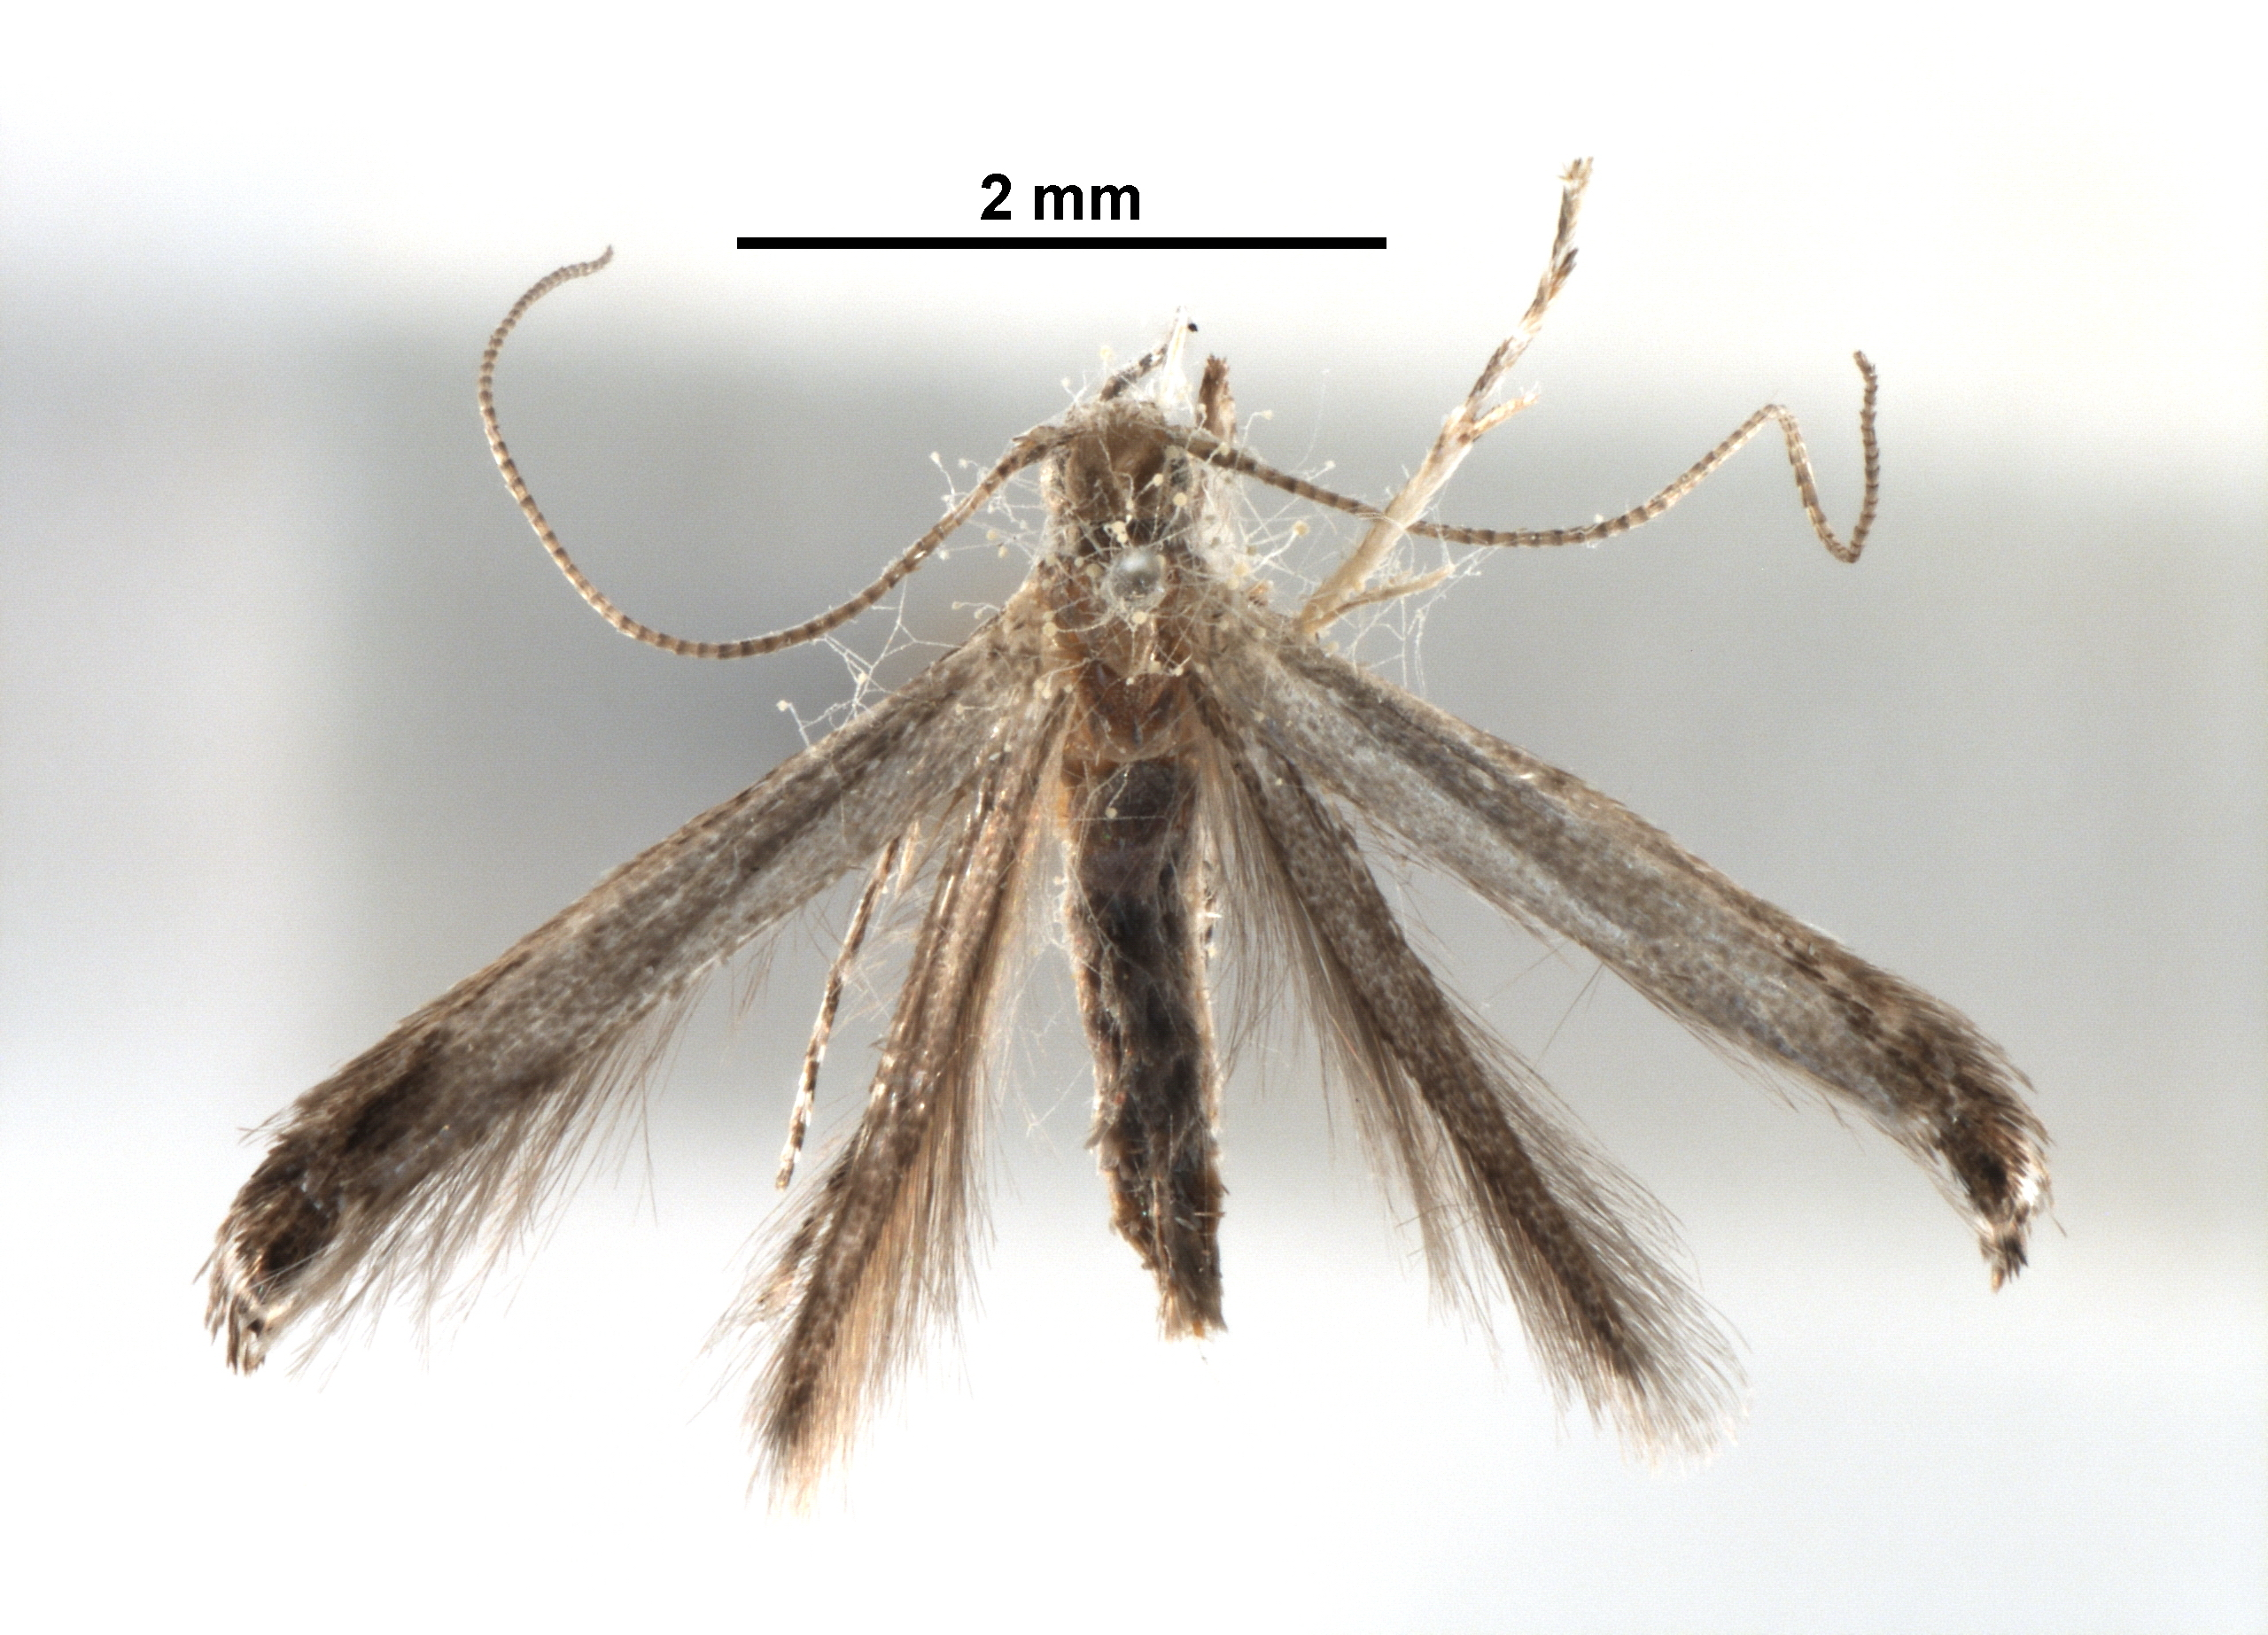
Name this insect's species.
Neurobathra curcassi
